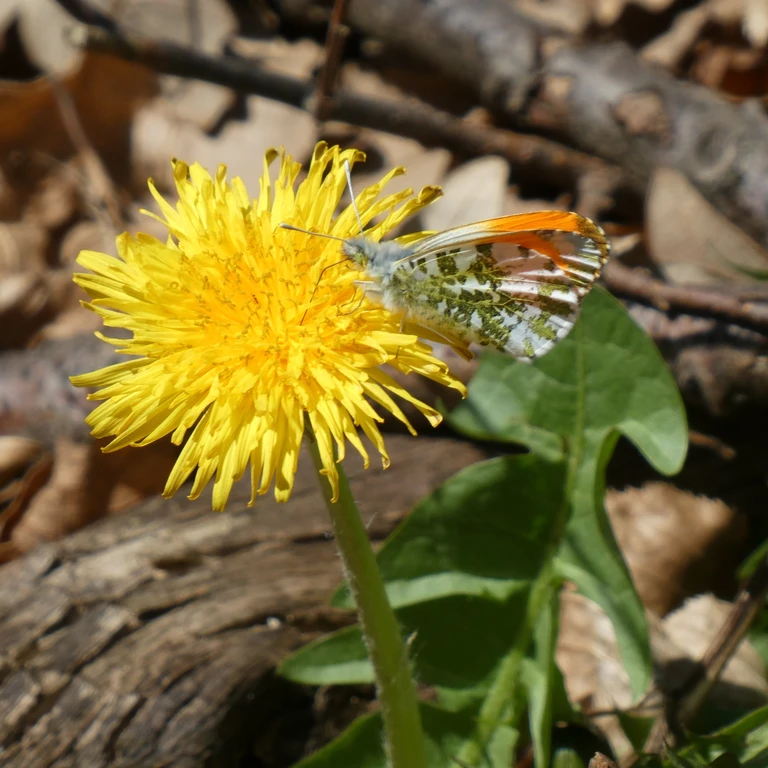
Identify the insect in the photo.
Anthocharis cardamines
